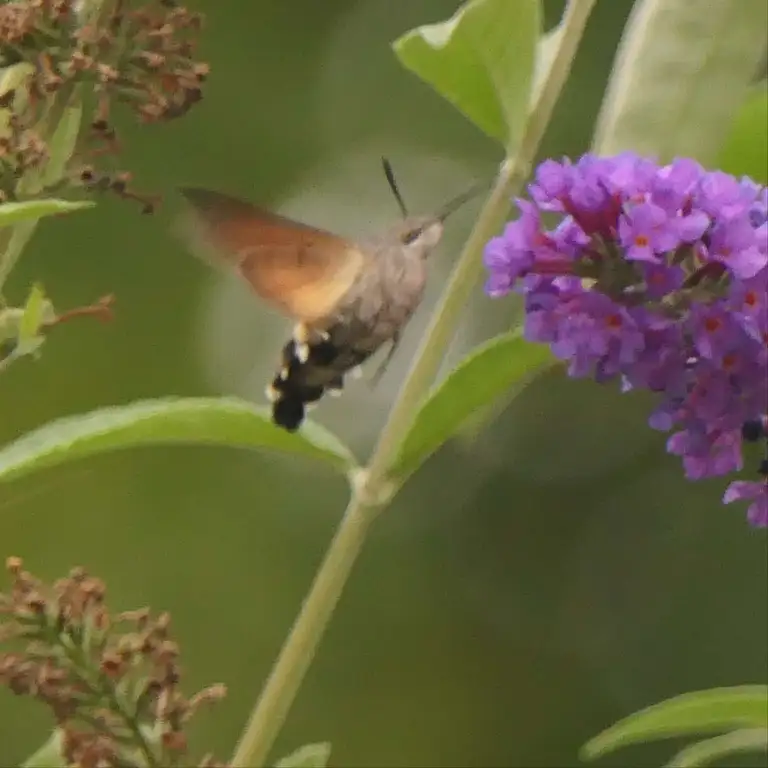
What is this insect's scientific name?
Macroglossum stellatarum
